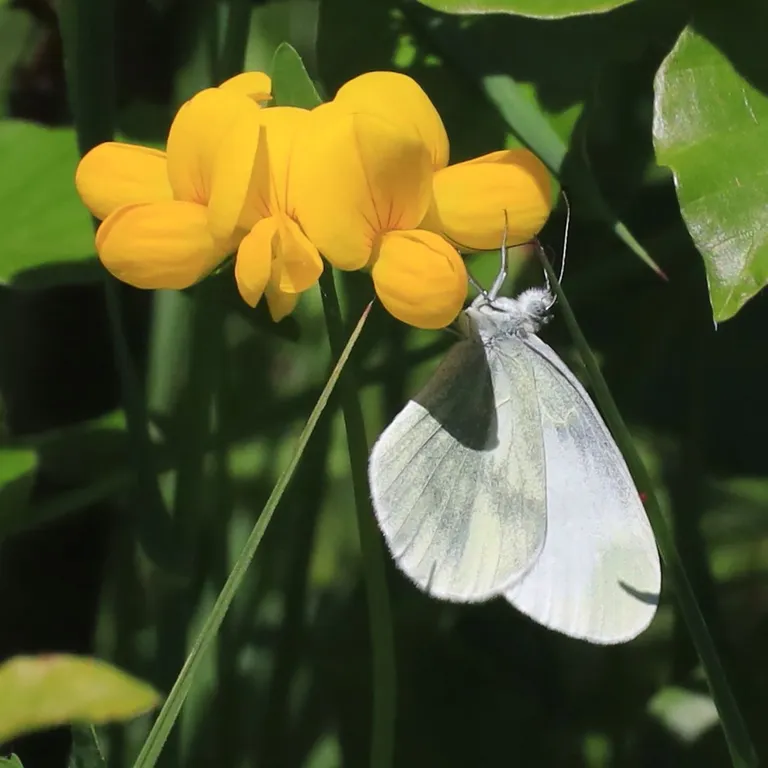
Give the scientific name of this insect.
Leptidea sinapis/juvernica
